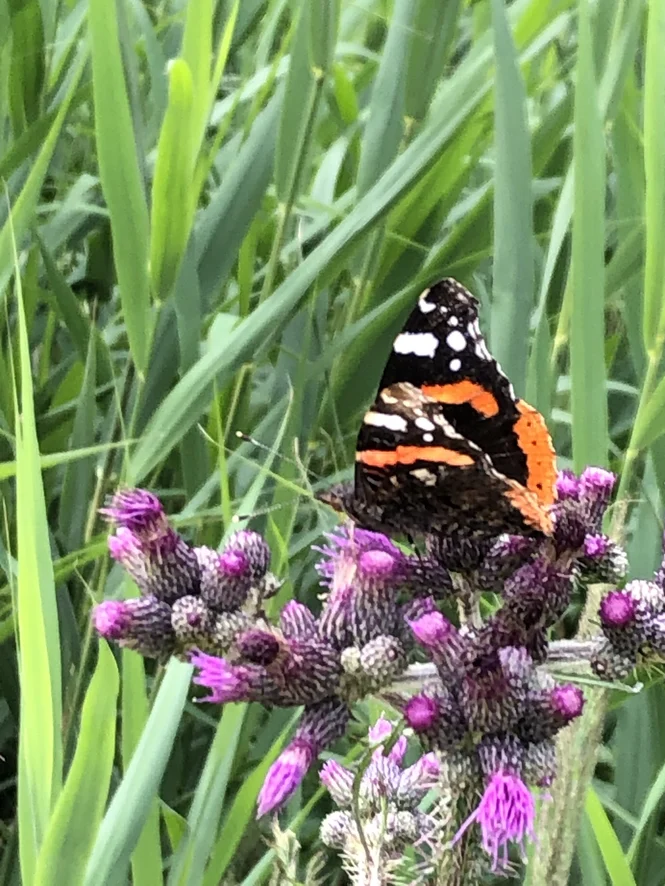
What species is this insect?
Vanessa atalanta
